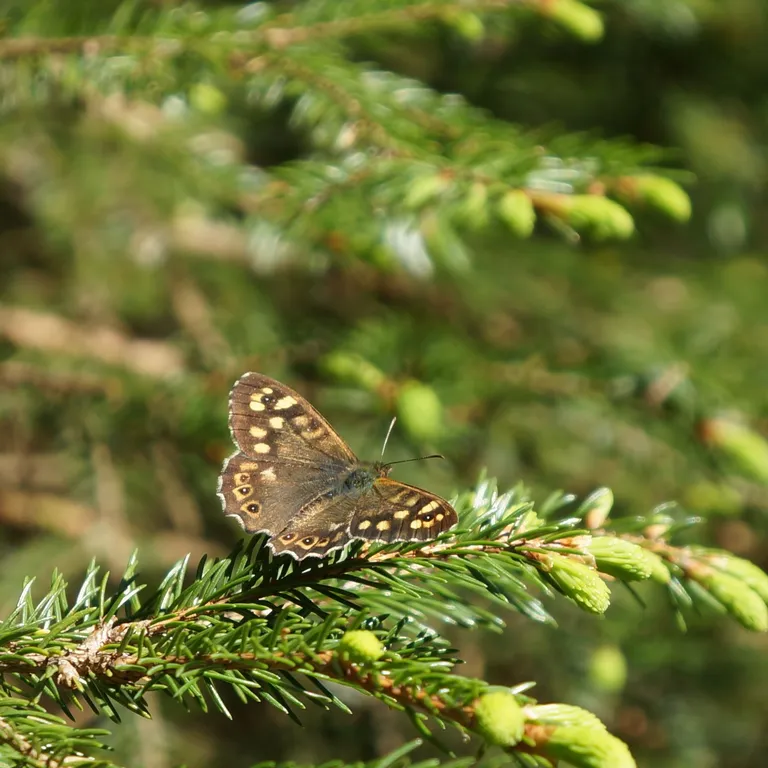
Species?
Pararge aegeria
